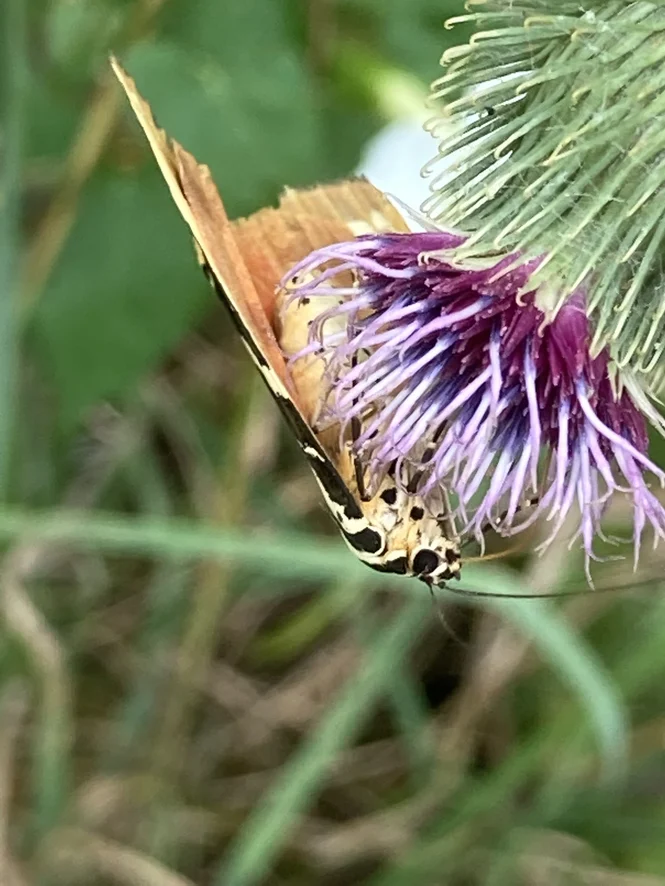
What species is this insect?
Euplagia quadripunctaria
